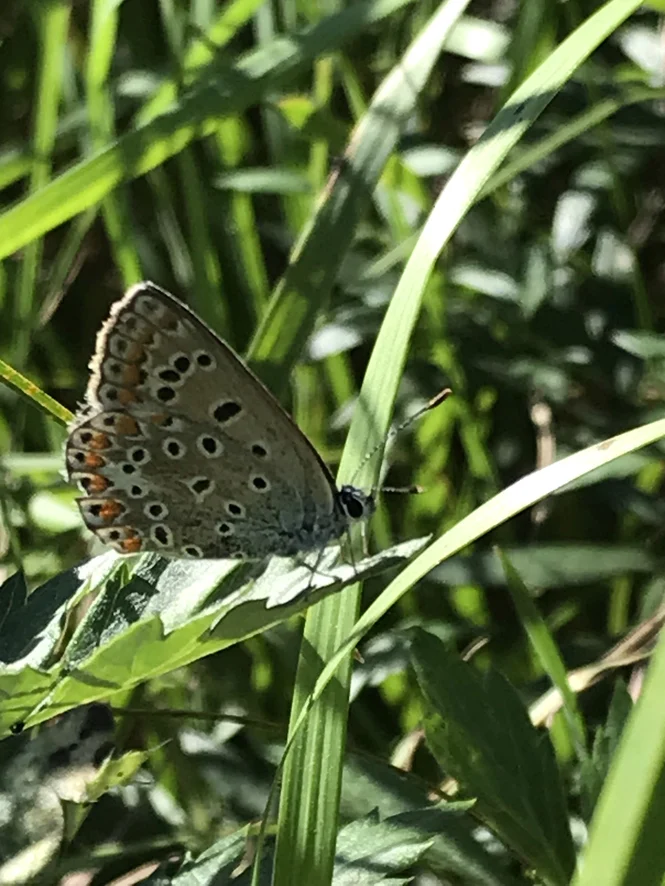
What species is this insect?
Polyommatus icarus
